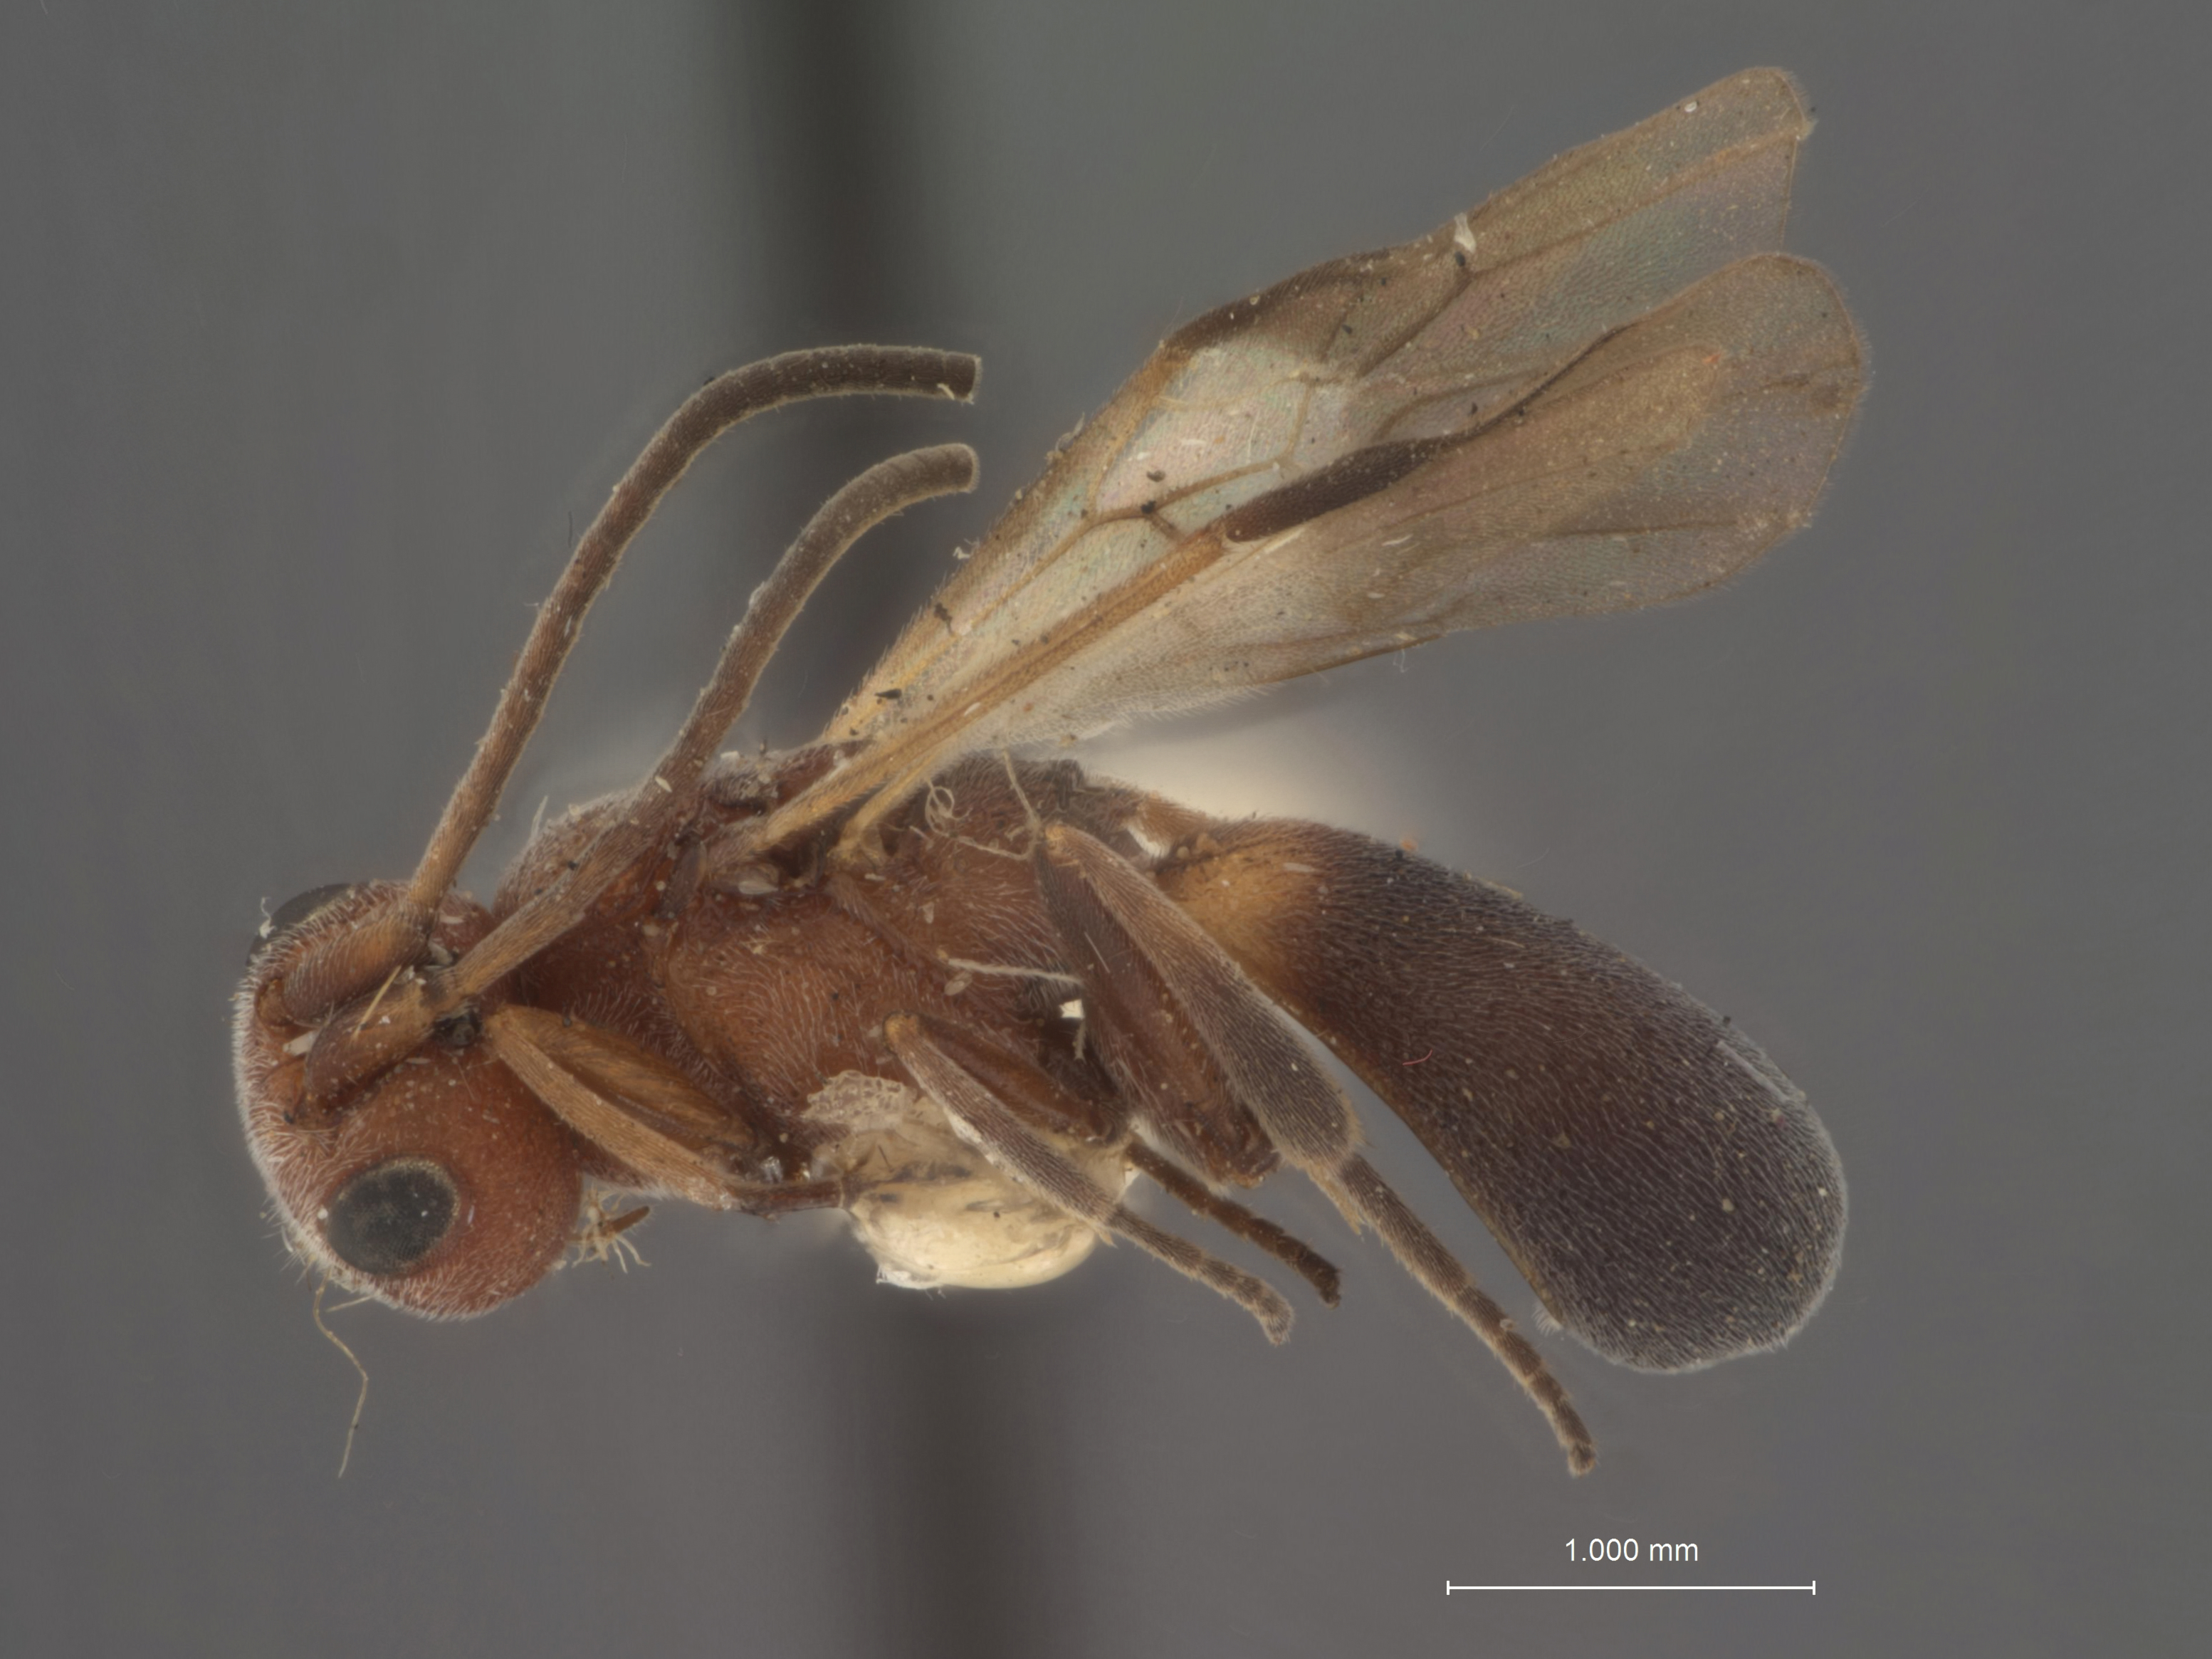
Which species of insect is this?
Ascogaster erythrothorax
